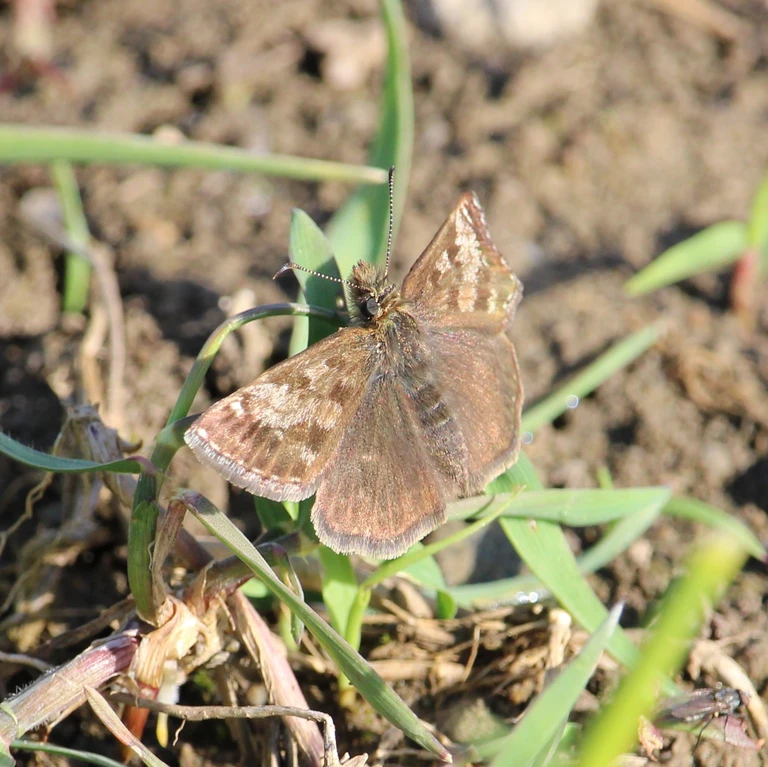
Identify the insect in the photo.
Erynnis tages
